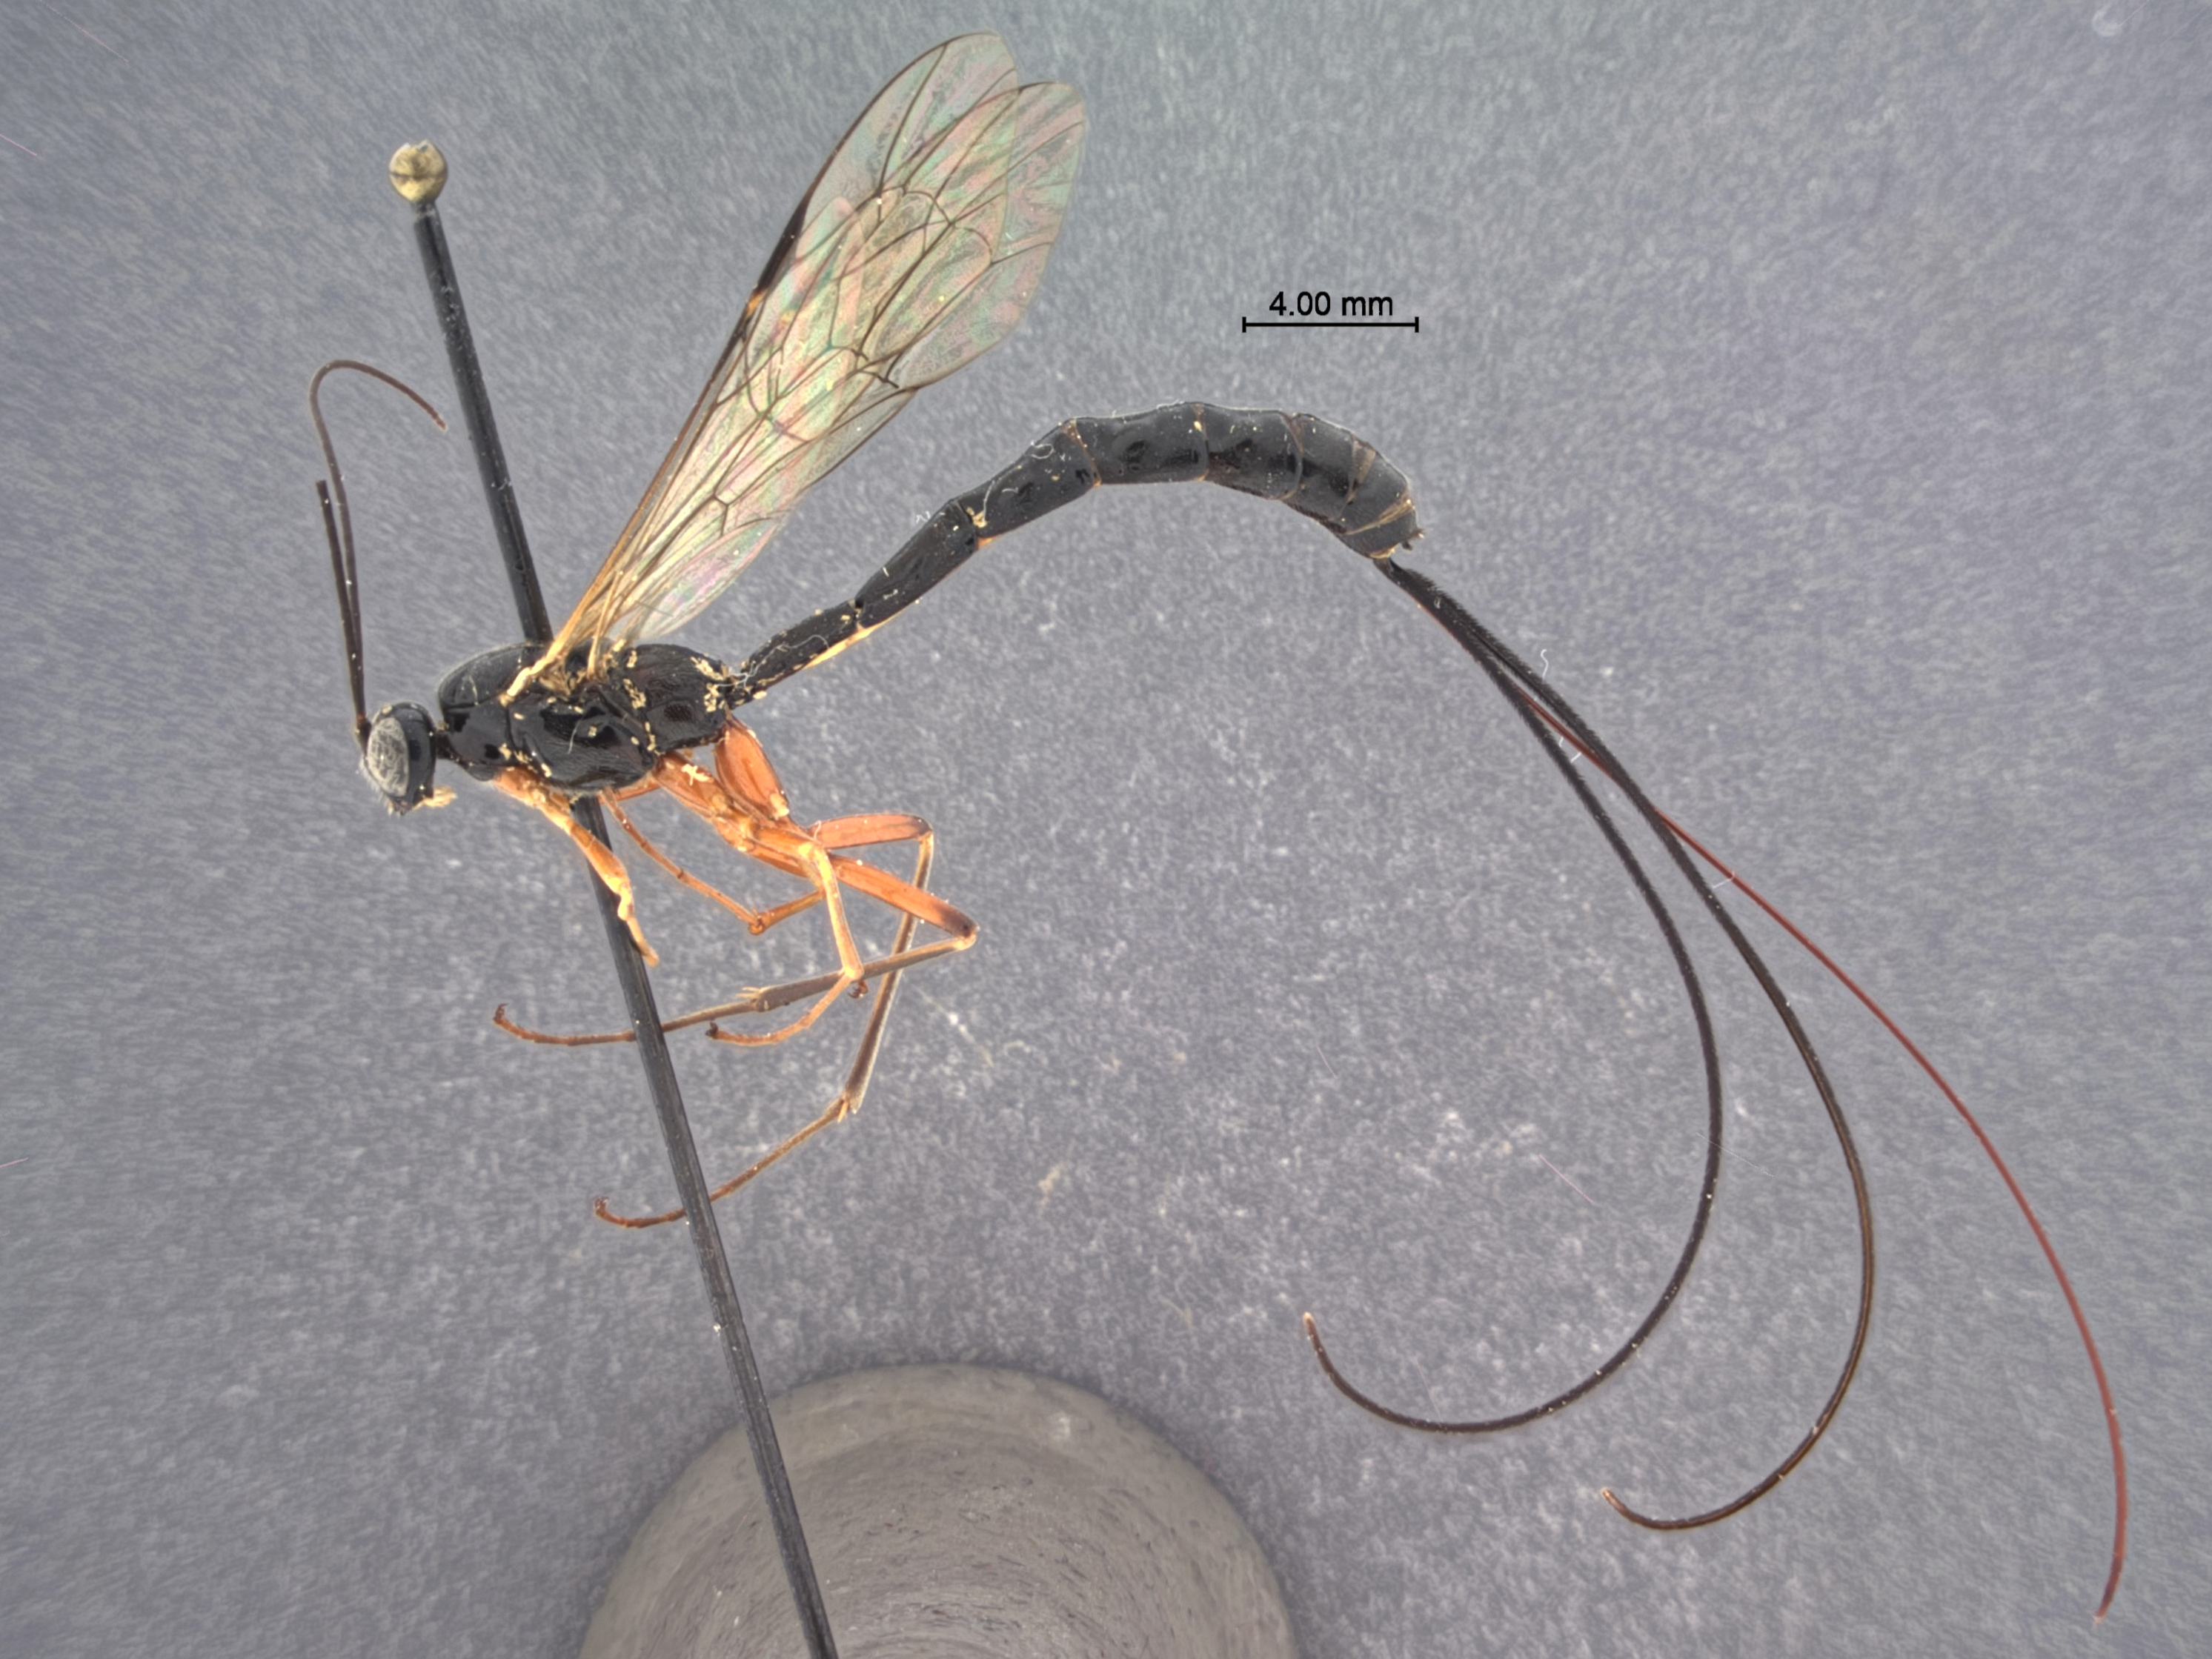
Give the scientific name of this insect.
Dolichomitus californicus
